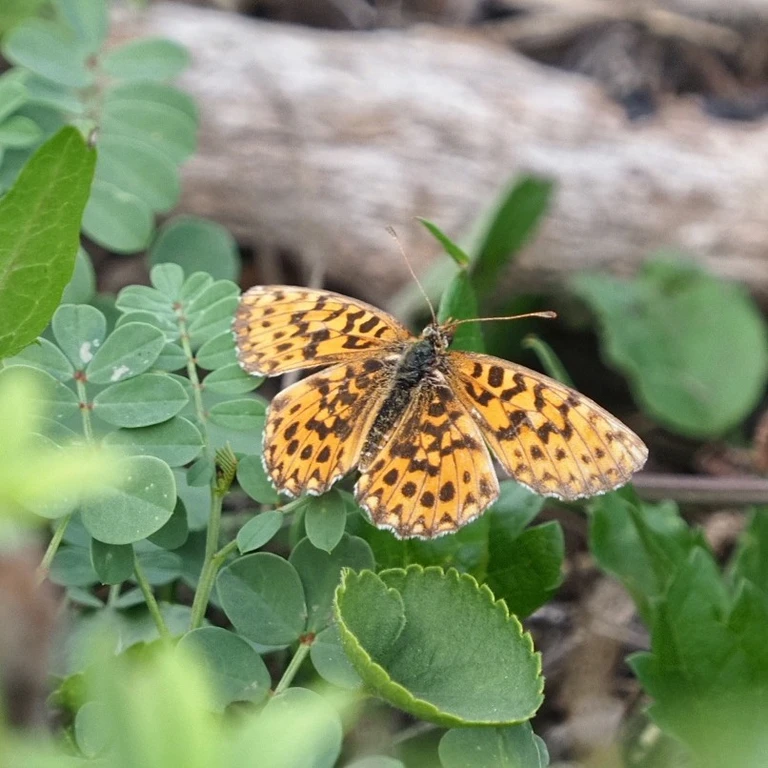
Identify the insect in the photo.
Boloria dia
